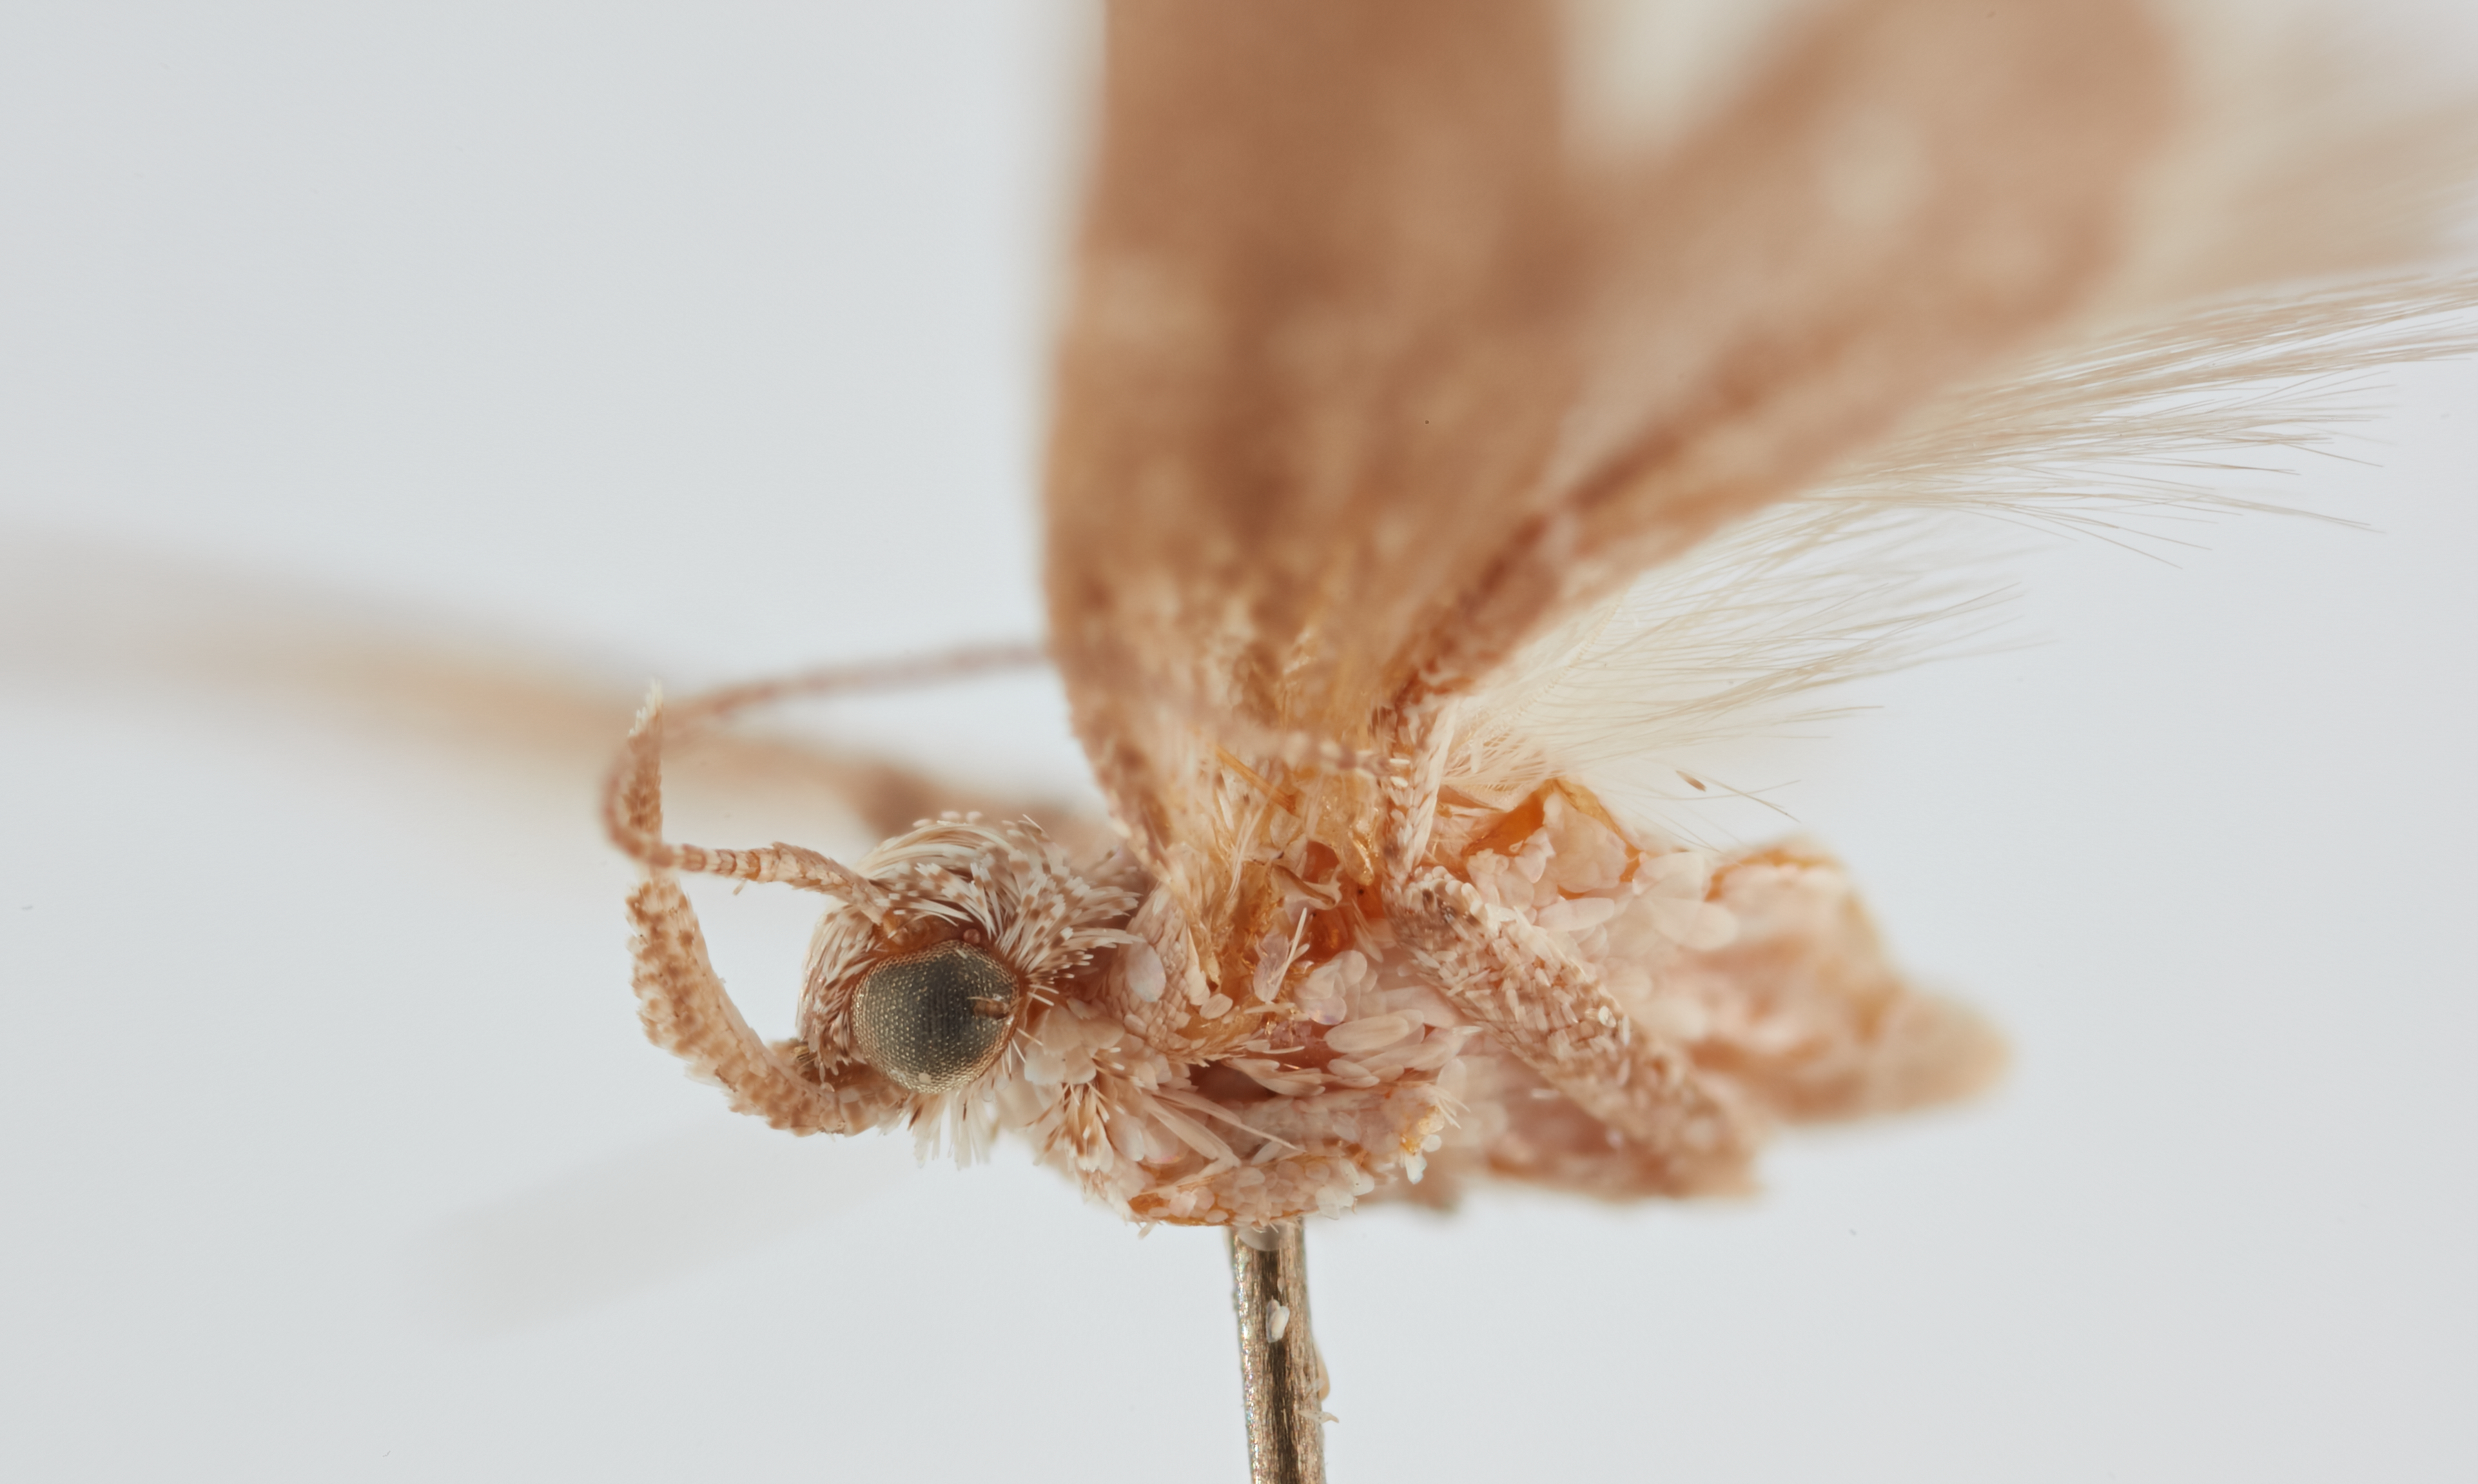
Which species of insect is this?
Exceptia neopetrella
